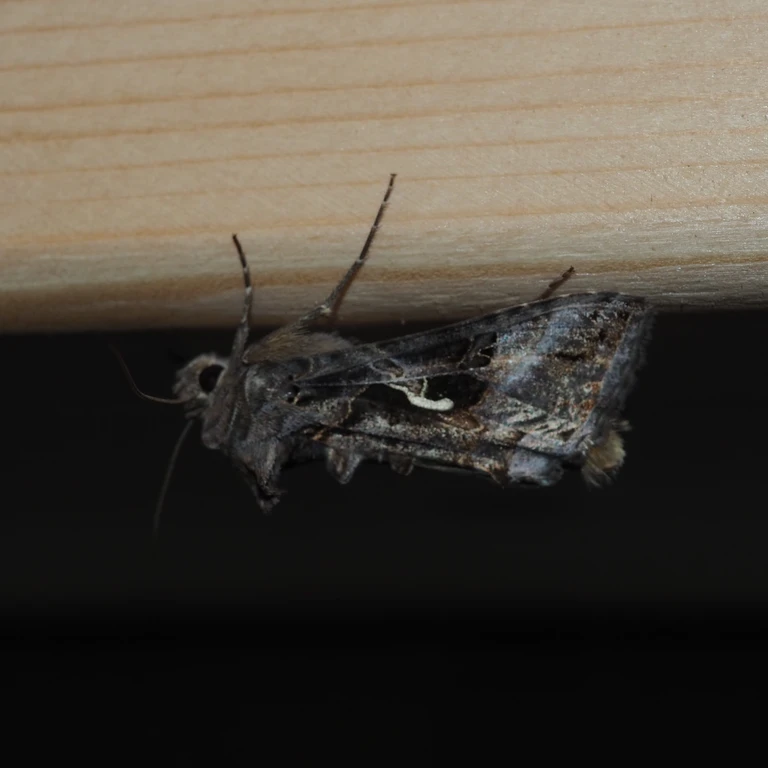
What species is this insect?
Autographa gamma
